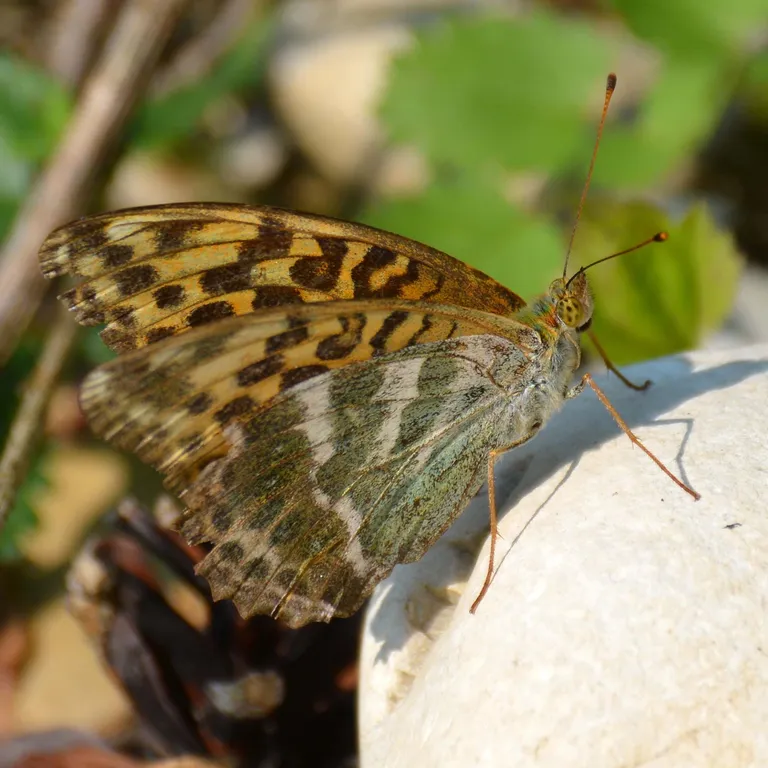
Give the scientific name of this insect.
Argynnis paphia
